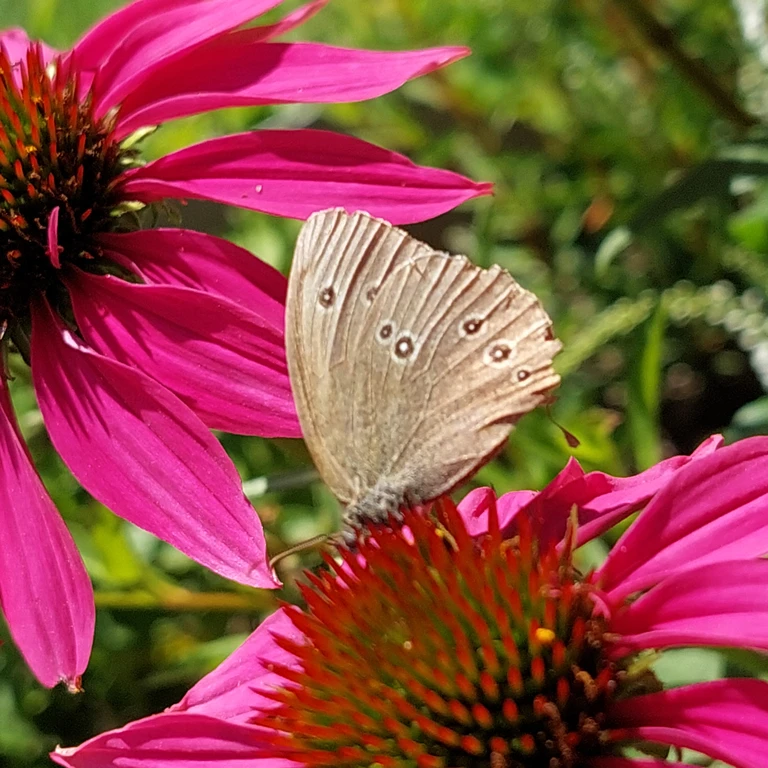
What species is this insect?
Aphantopus hyperantus
